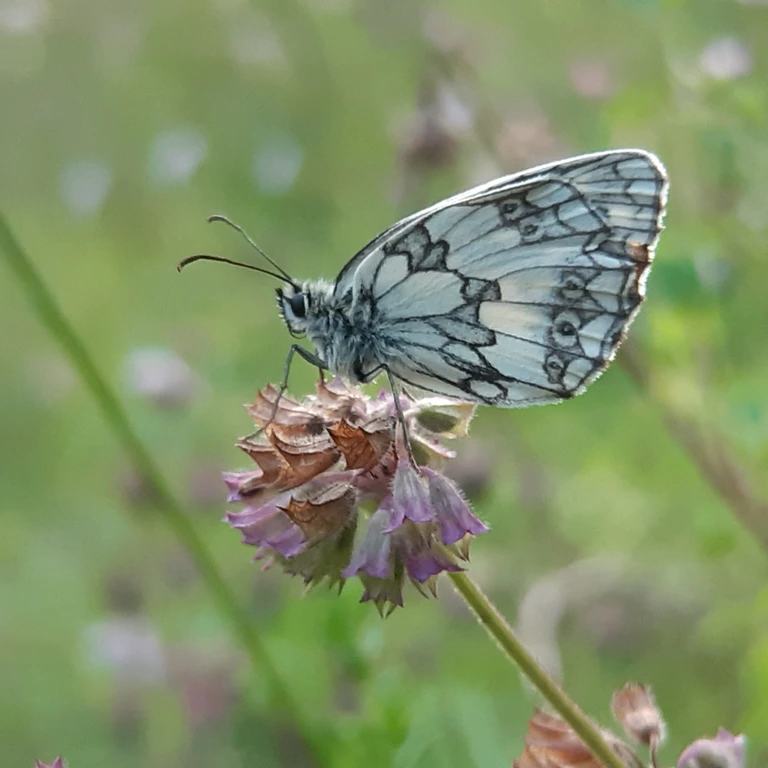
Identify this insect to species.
Melanargia galathea
